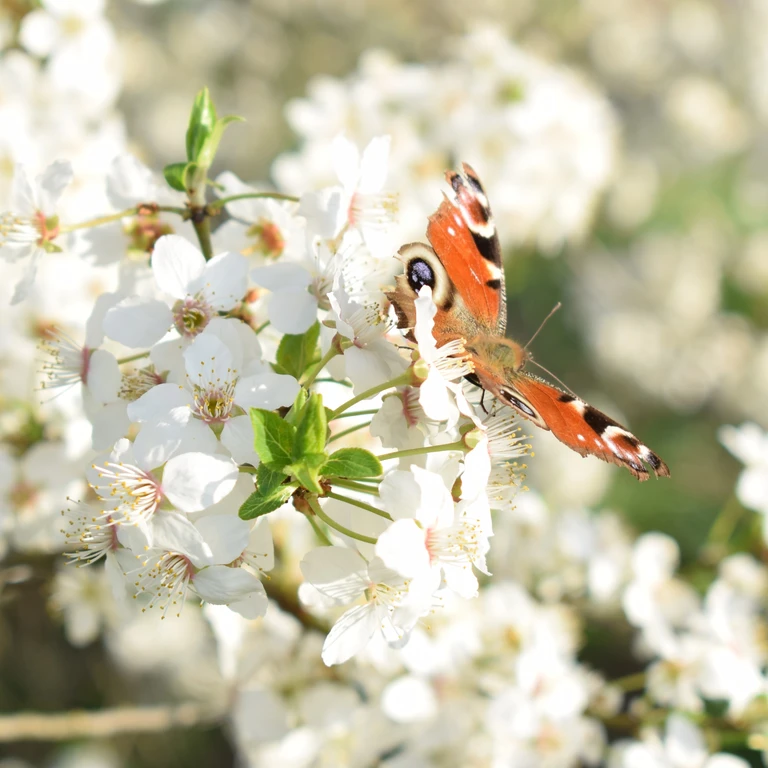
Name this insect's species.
Aglais io
